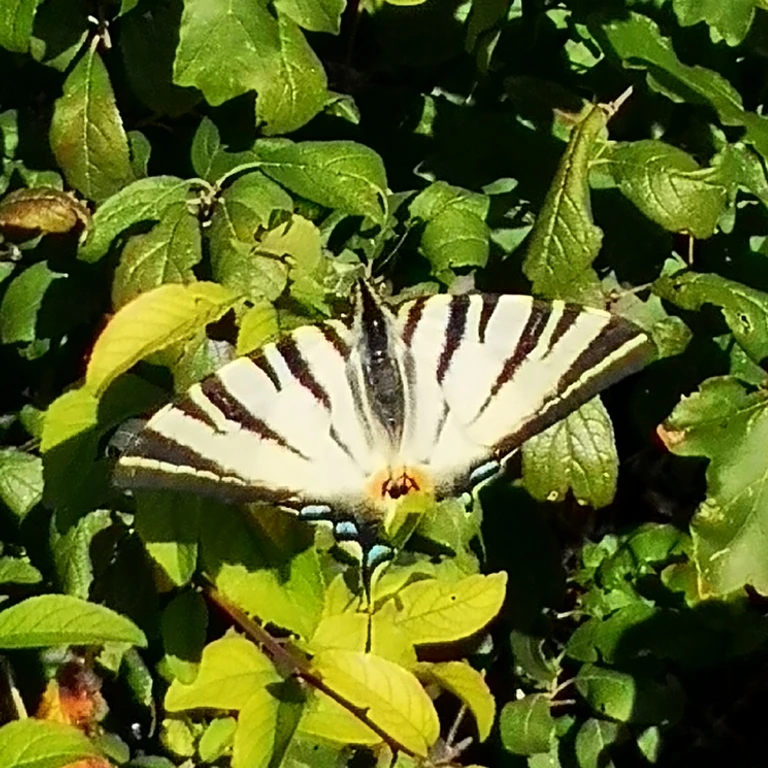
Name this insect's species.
Iphiclides podalirius
